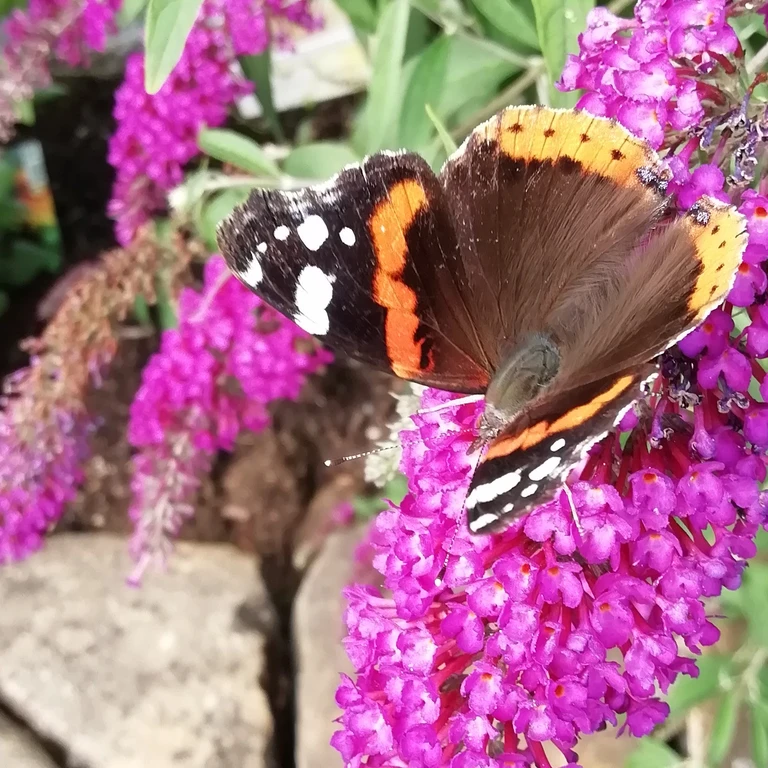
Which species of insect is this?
Vanessa atalanta
